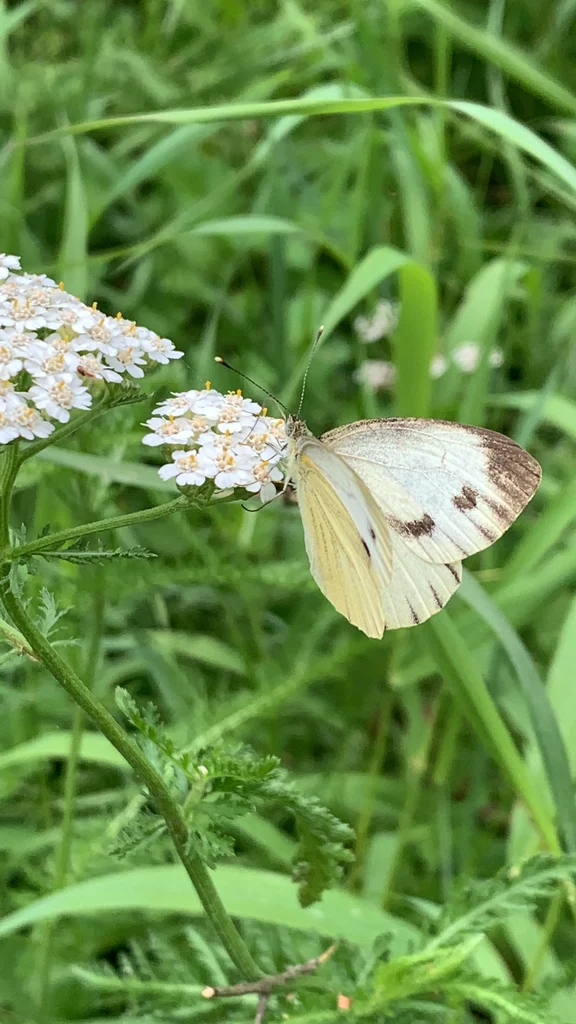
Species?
Pieris napi
